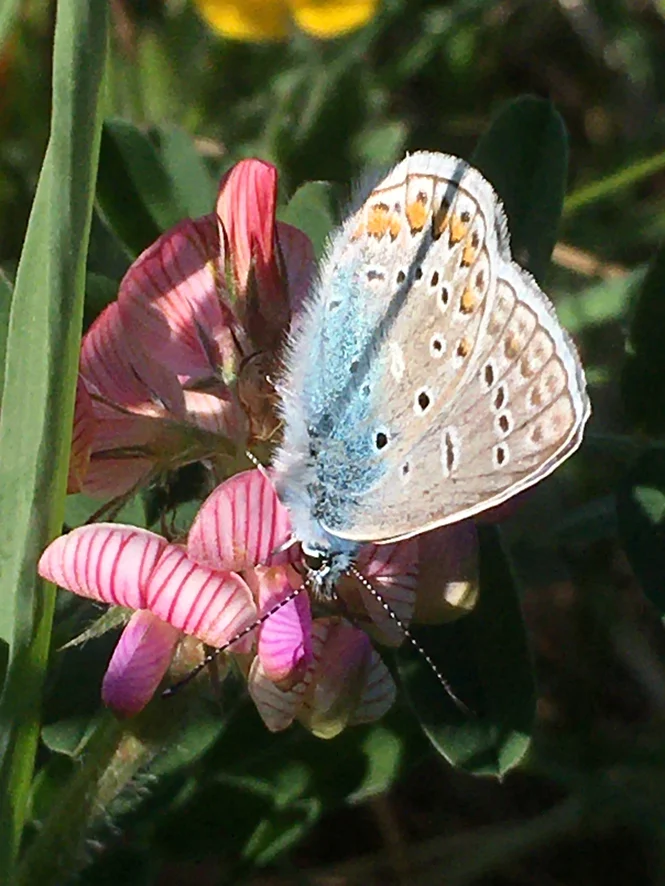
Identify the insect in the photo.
Polyommatus icarus
